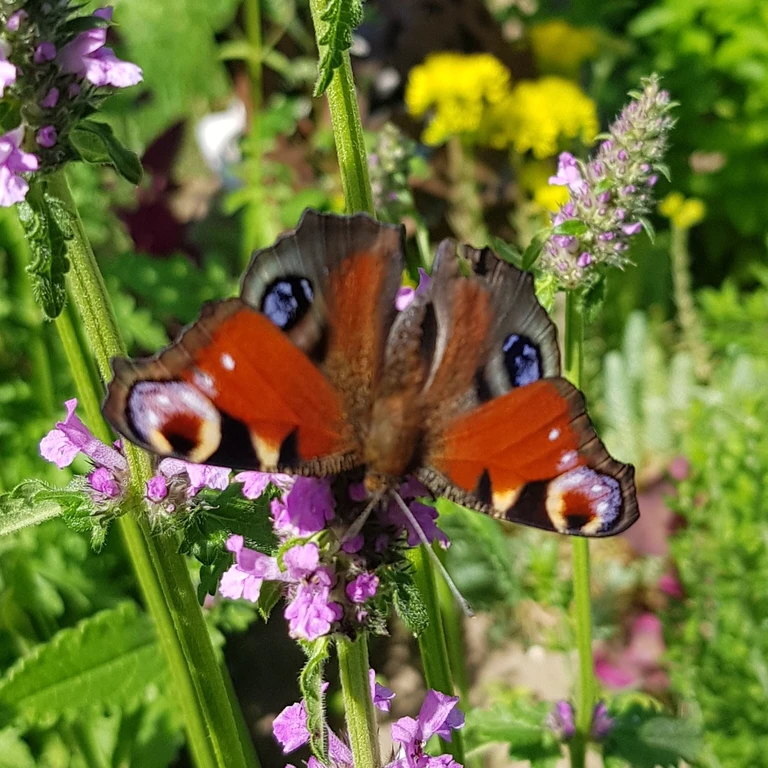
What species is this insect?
Aglais io
